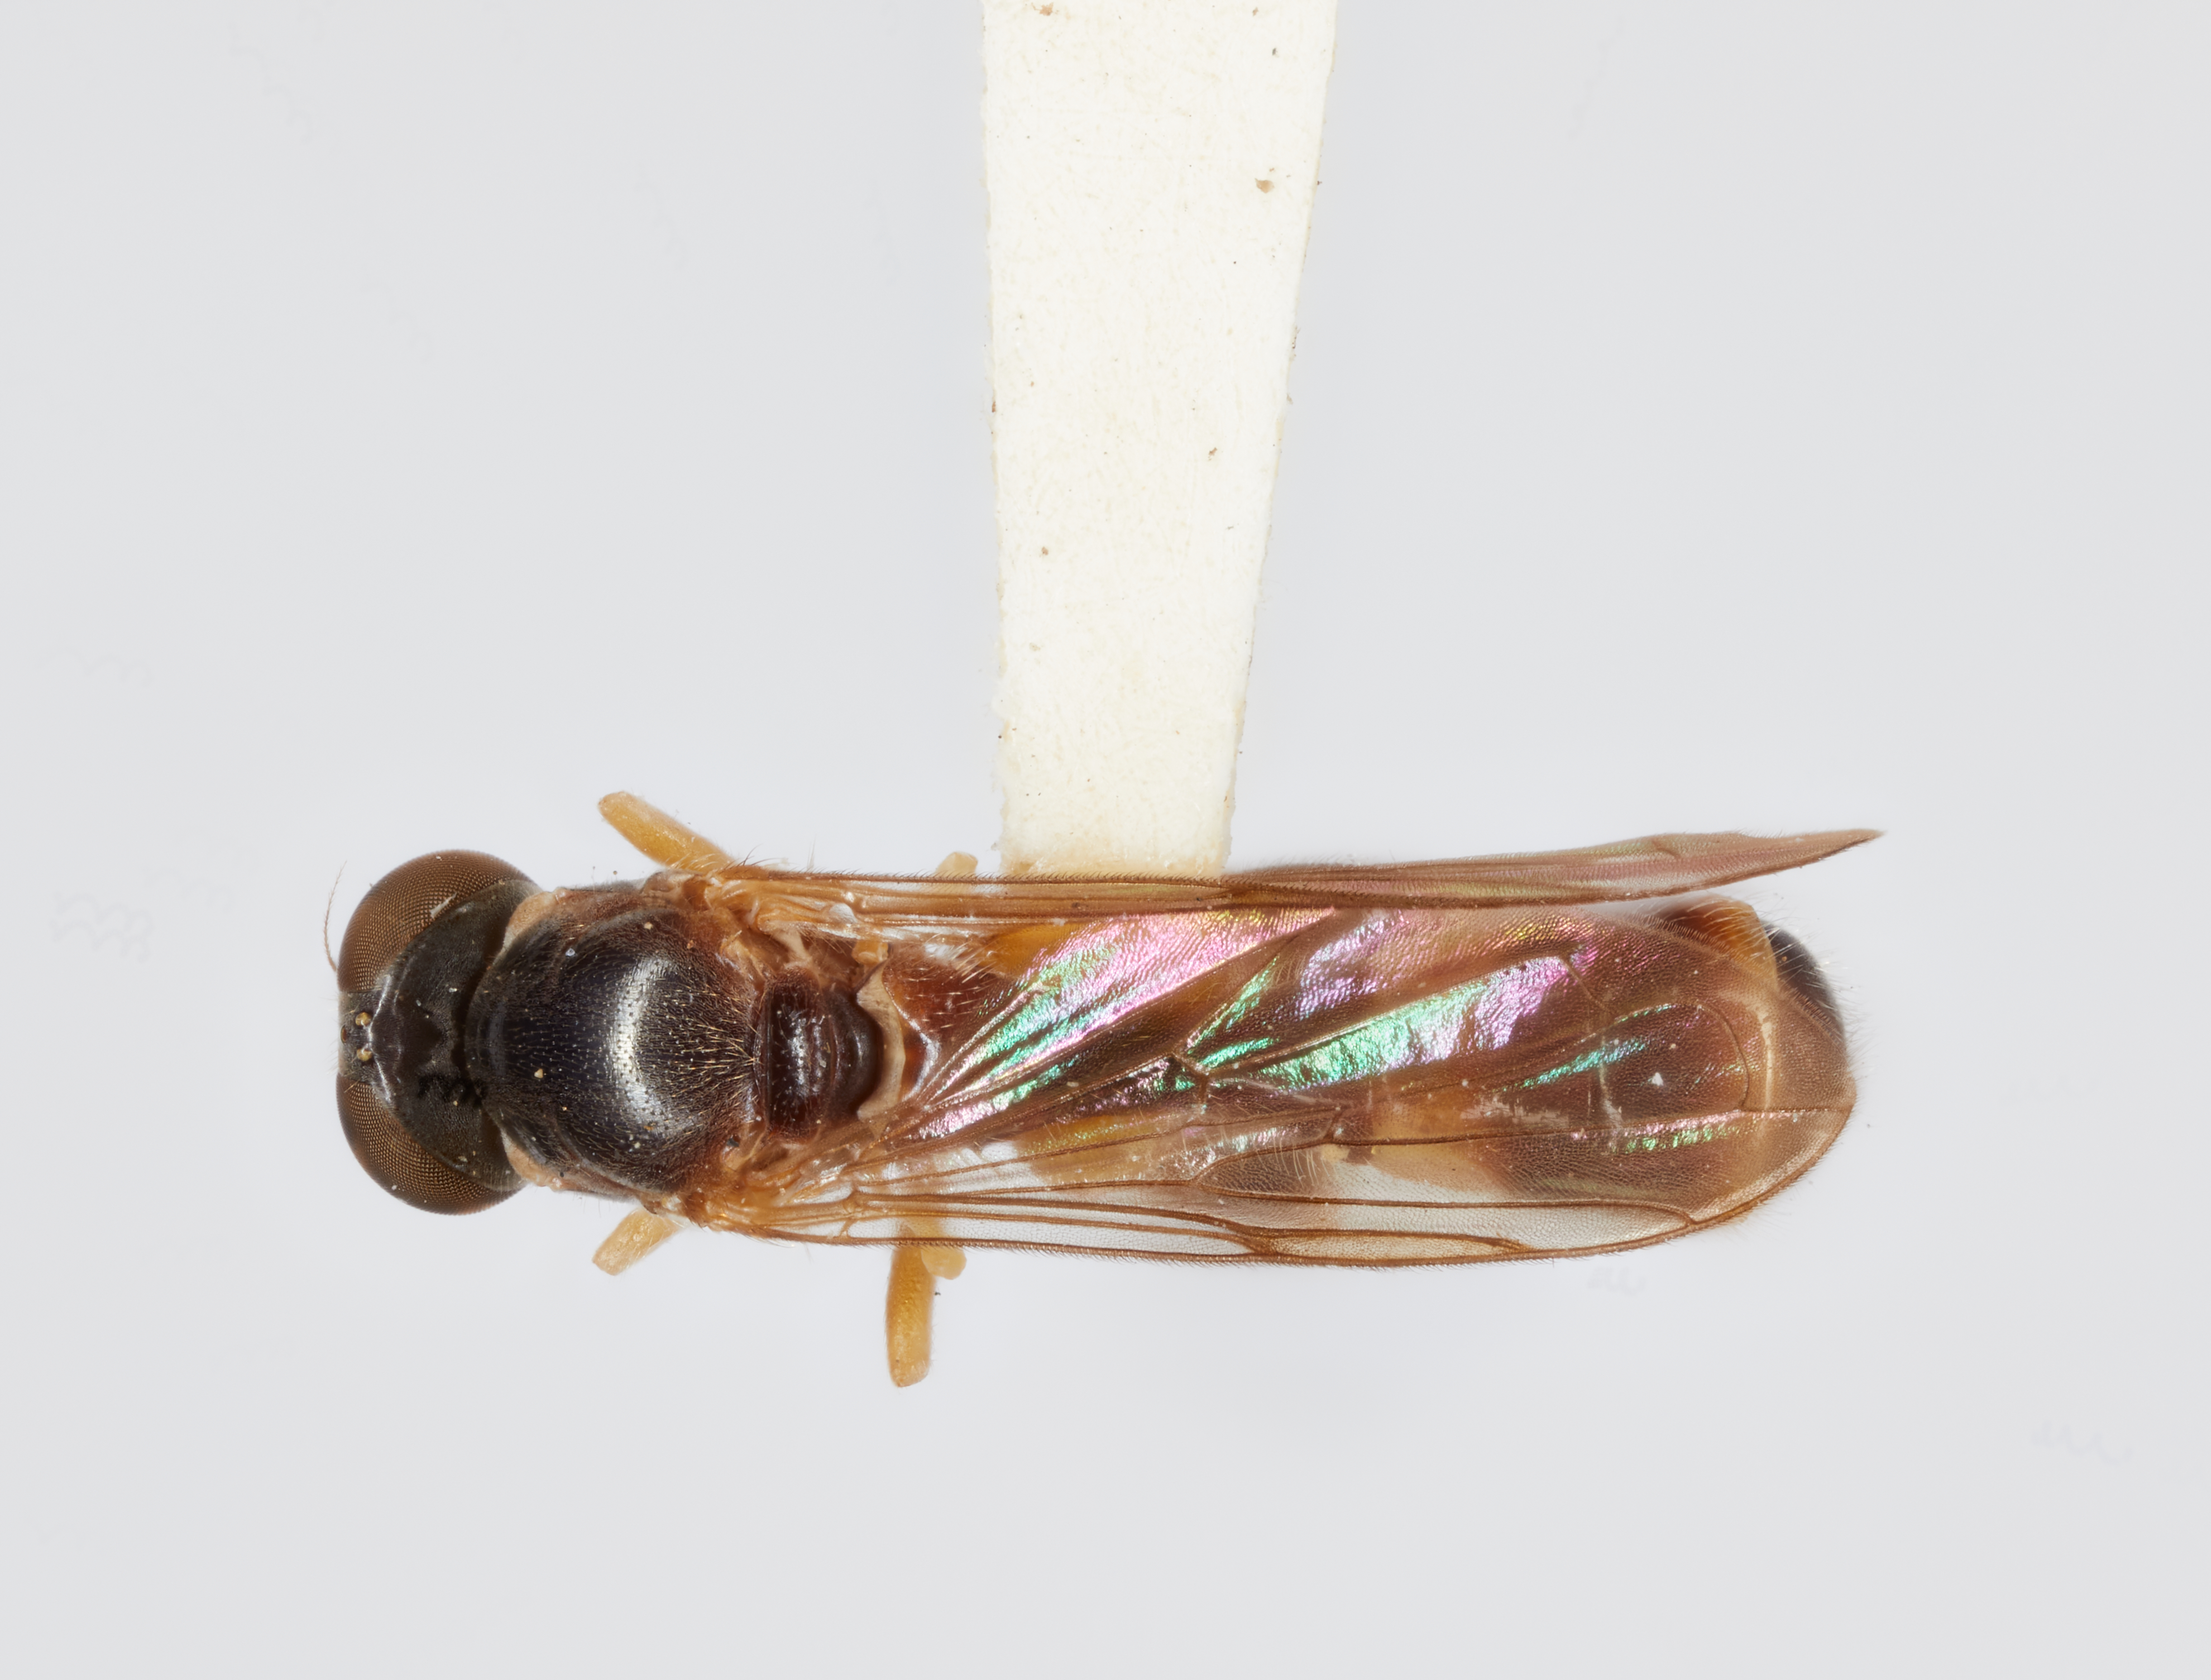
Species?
Sphegina flavimana
